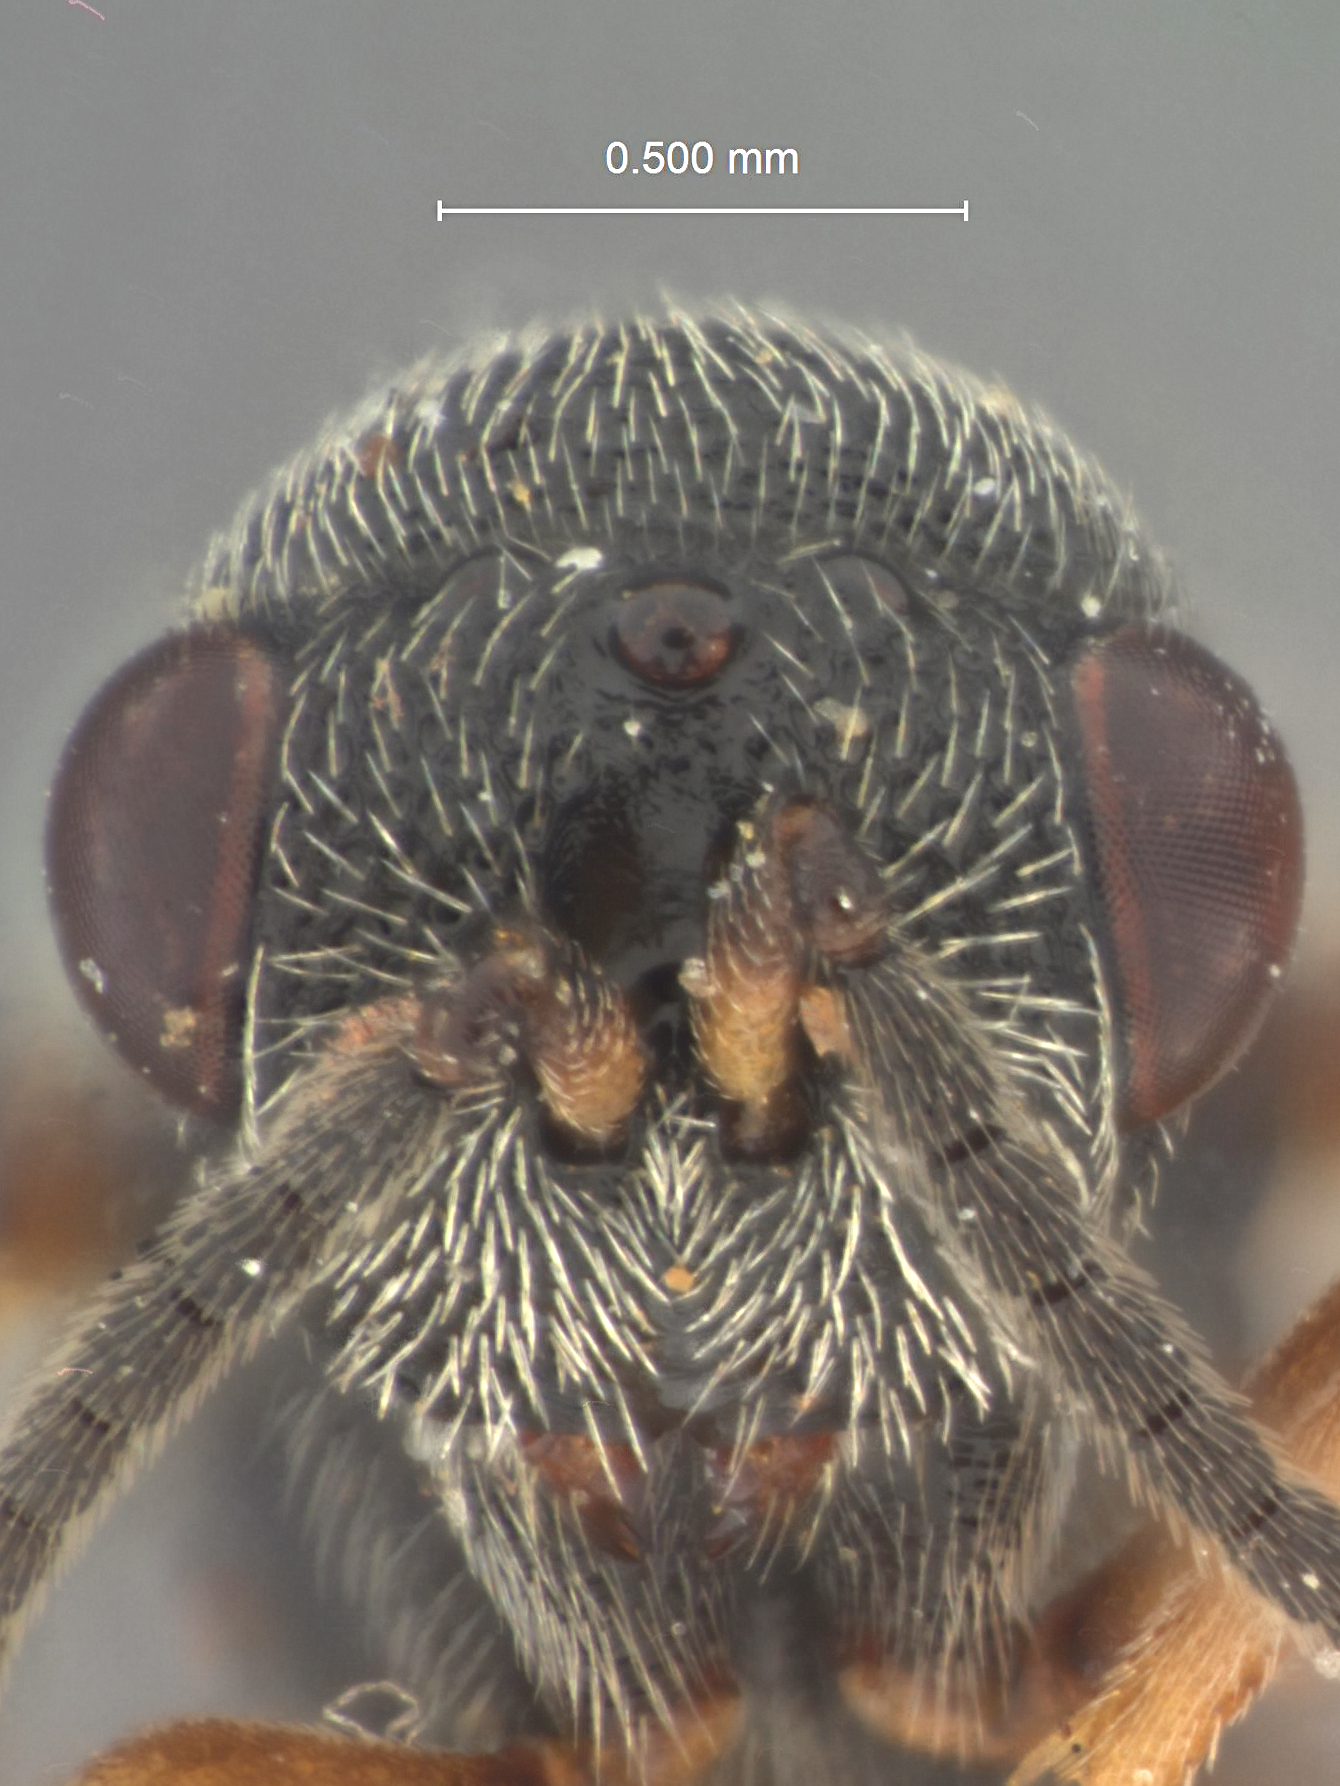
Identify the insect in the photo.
Eurytoma acuta
